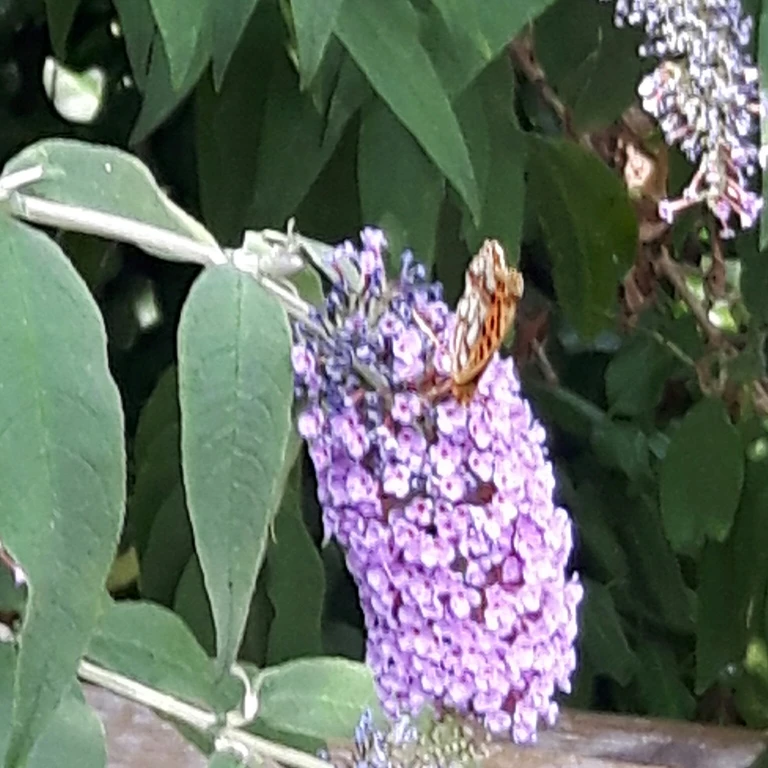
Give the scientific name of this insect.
Issoria lathonia
